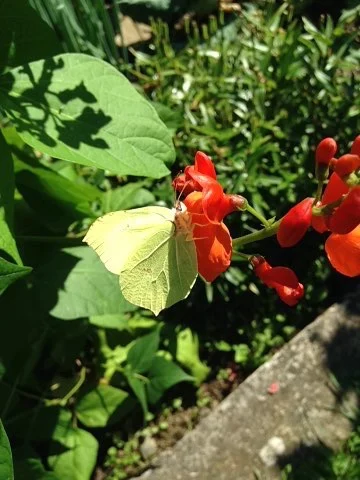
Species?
Gonepteryx rhamni
